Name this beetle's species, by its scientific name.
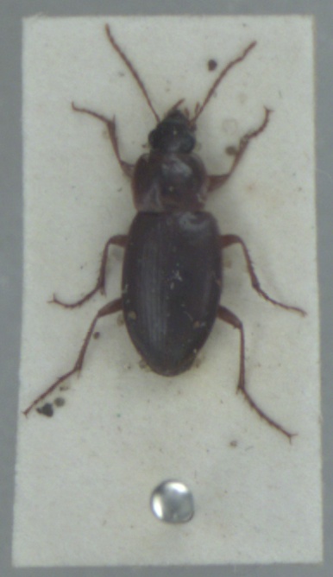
Calathus mollis
